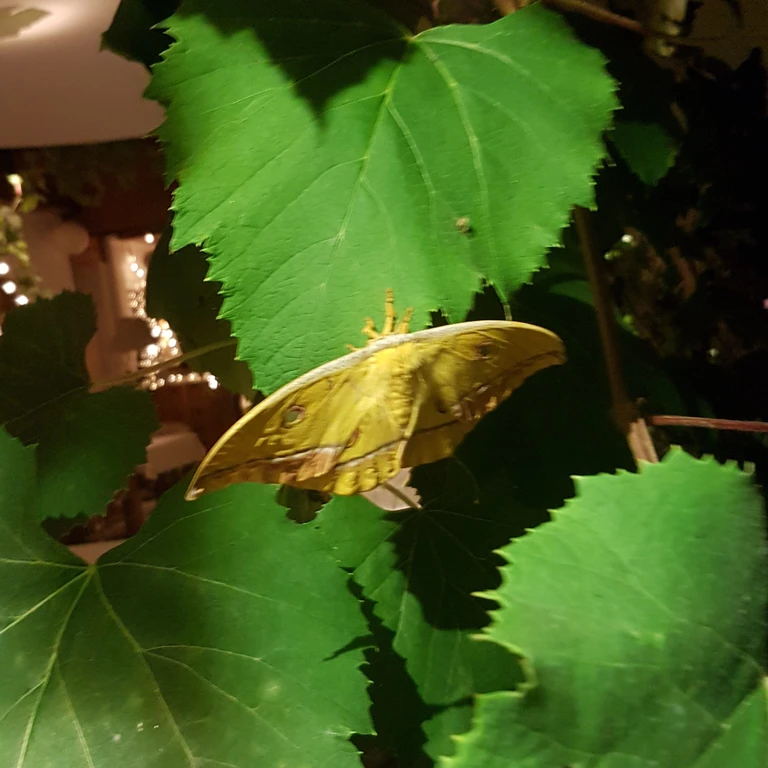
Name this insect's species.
Antheraea yamamai
